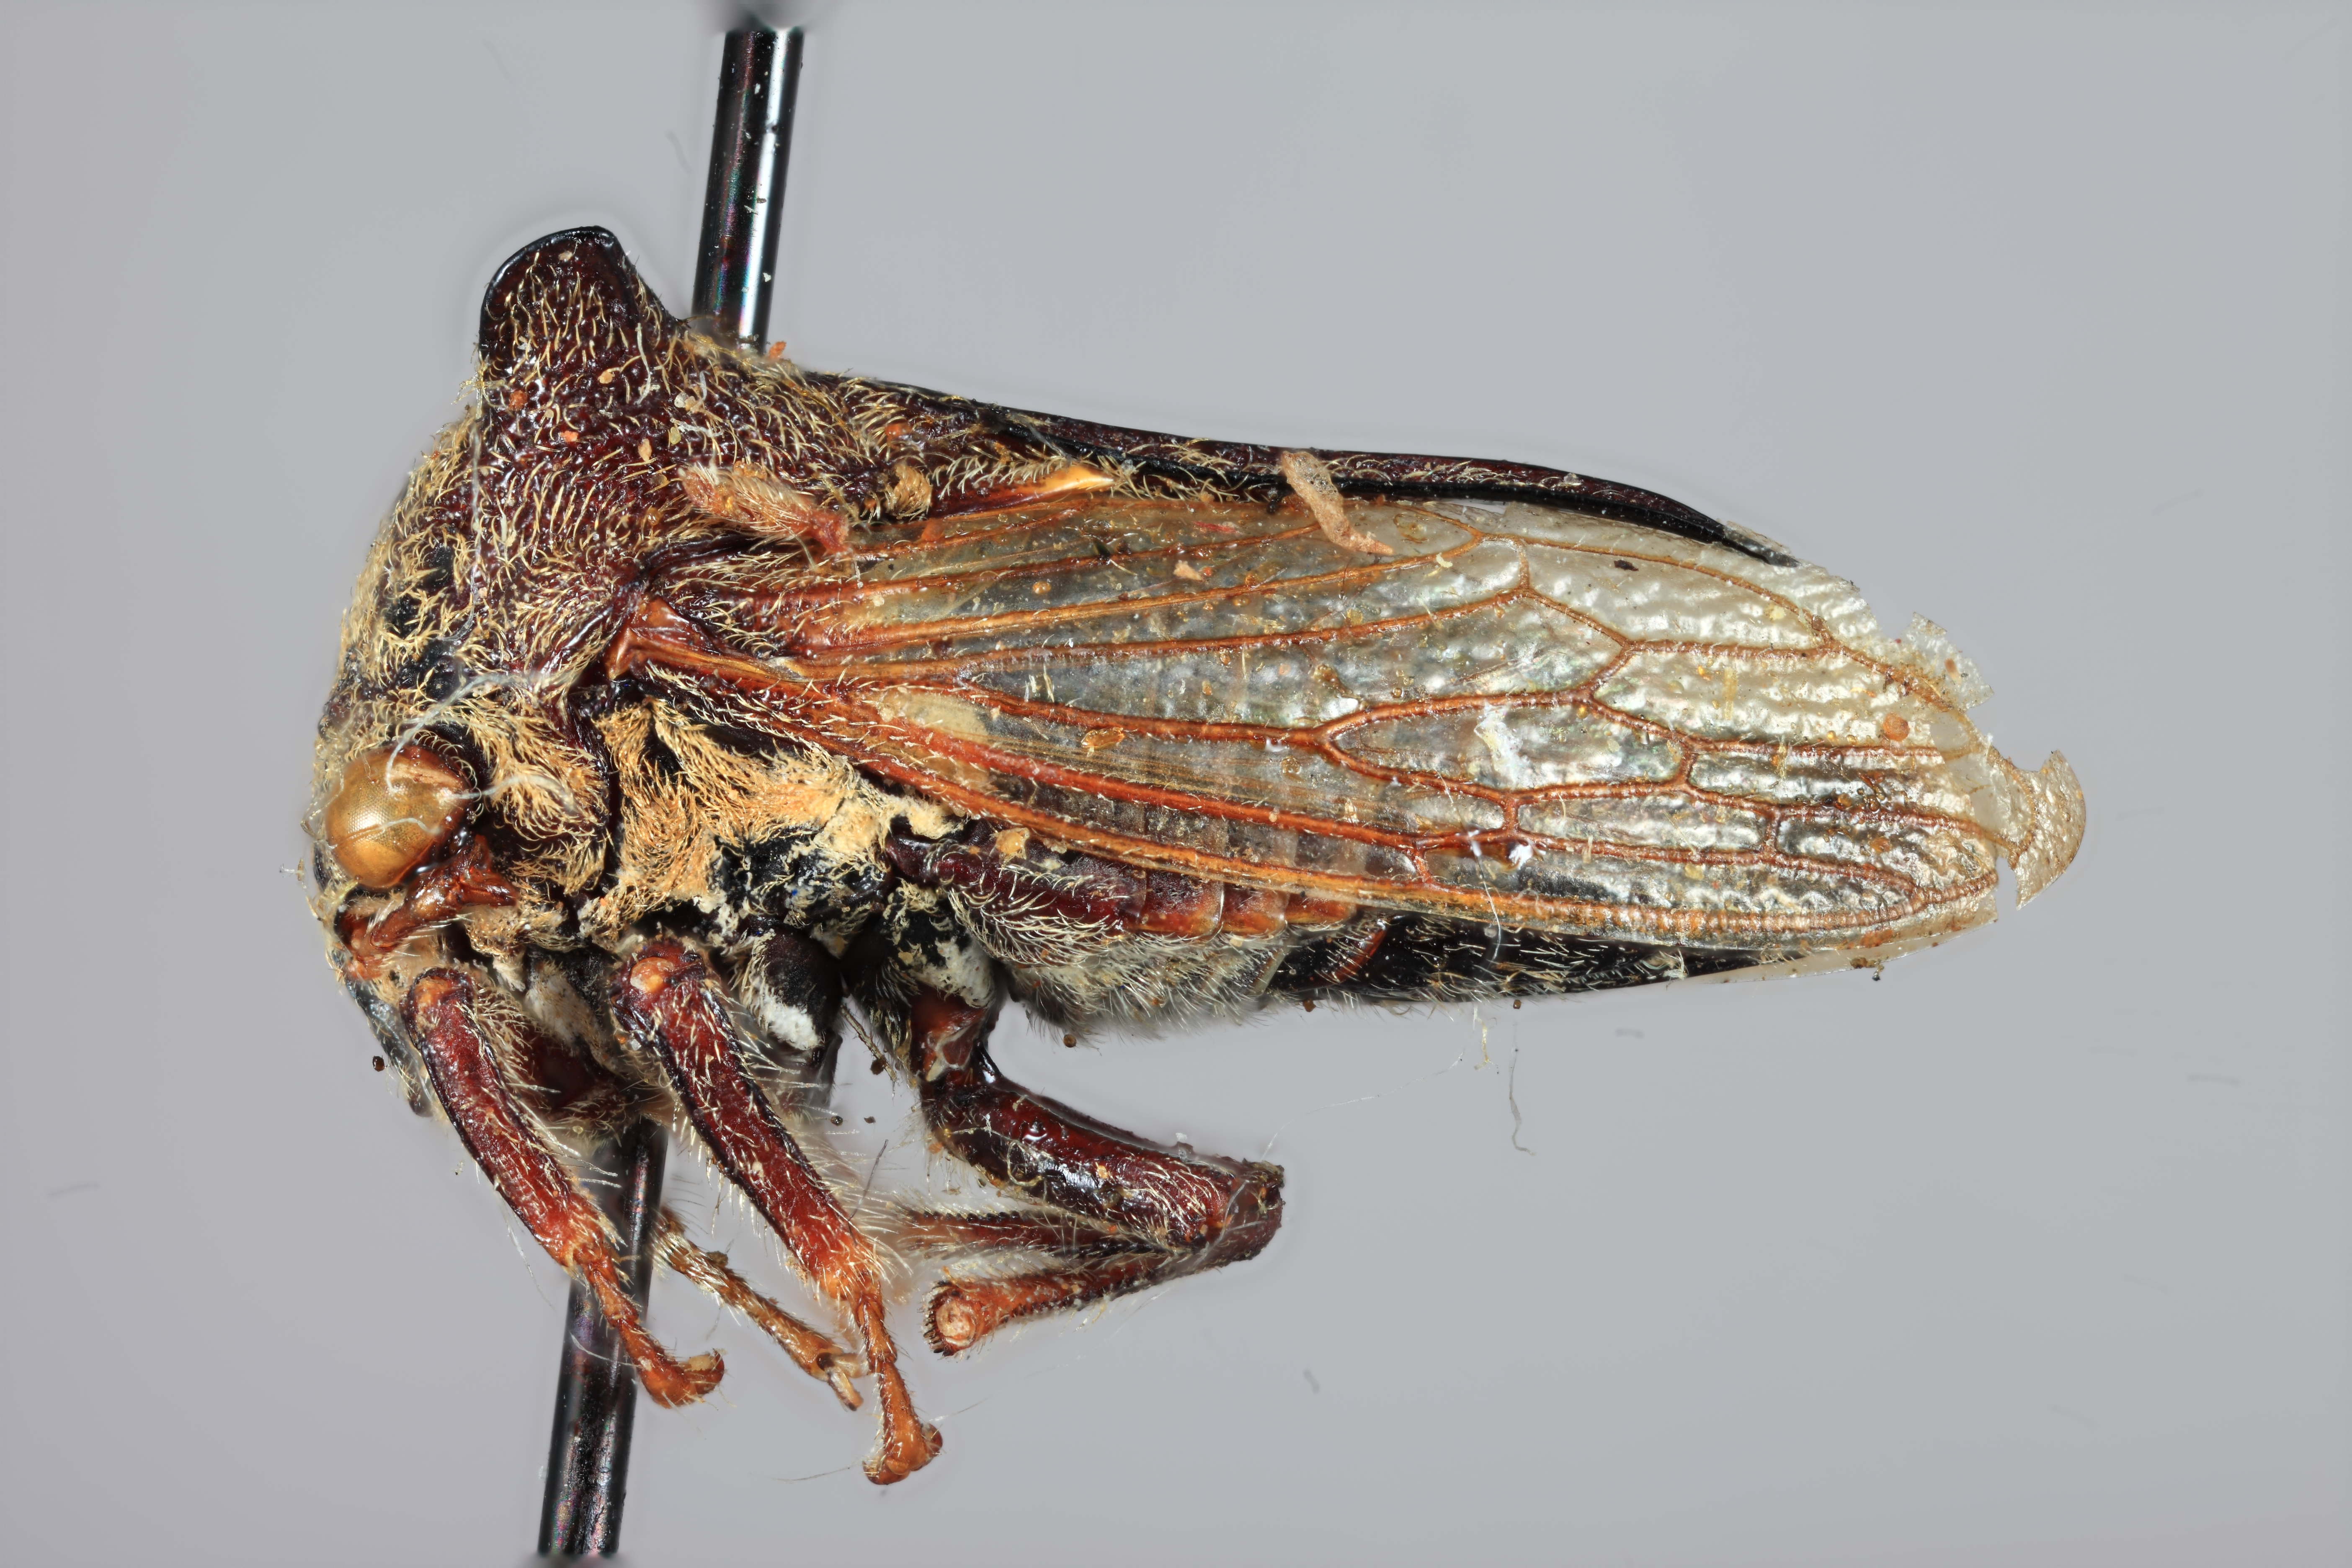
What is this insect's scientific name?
Otinotus pilosus
